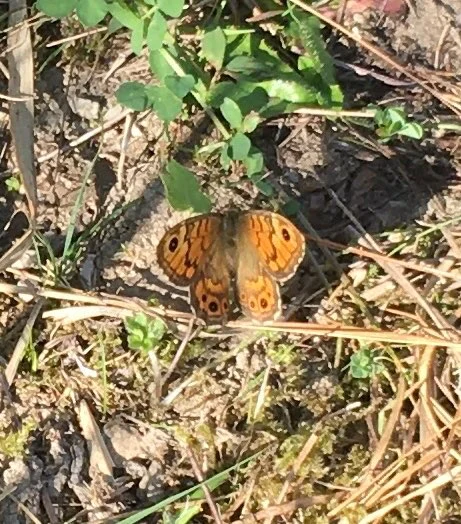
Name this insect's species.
Lasiommata megera (also Pararge megera)
